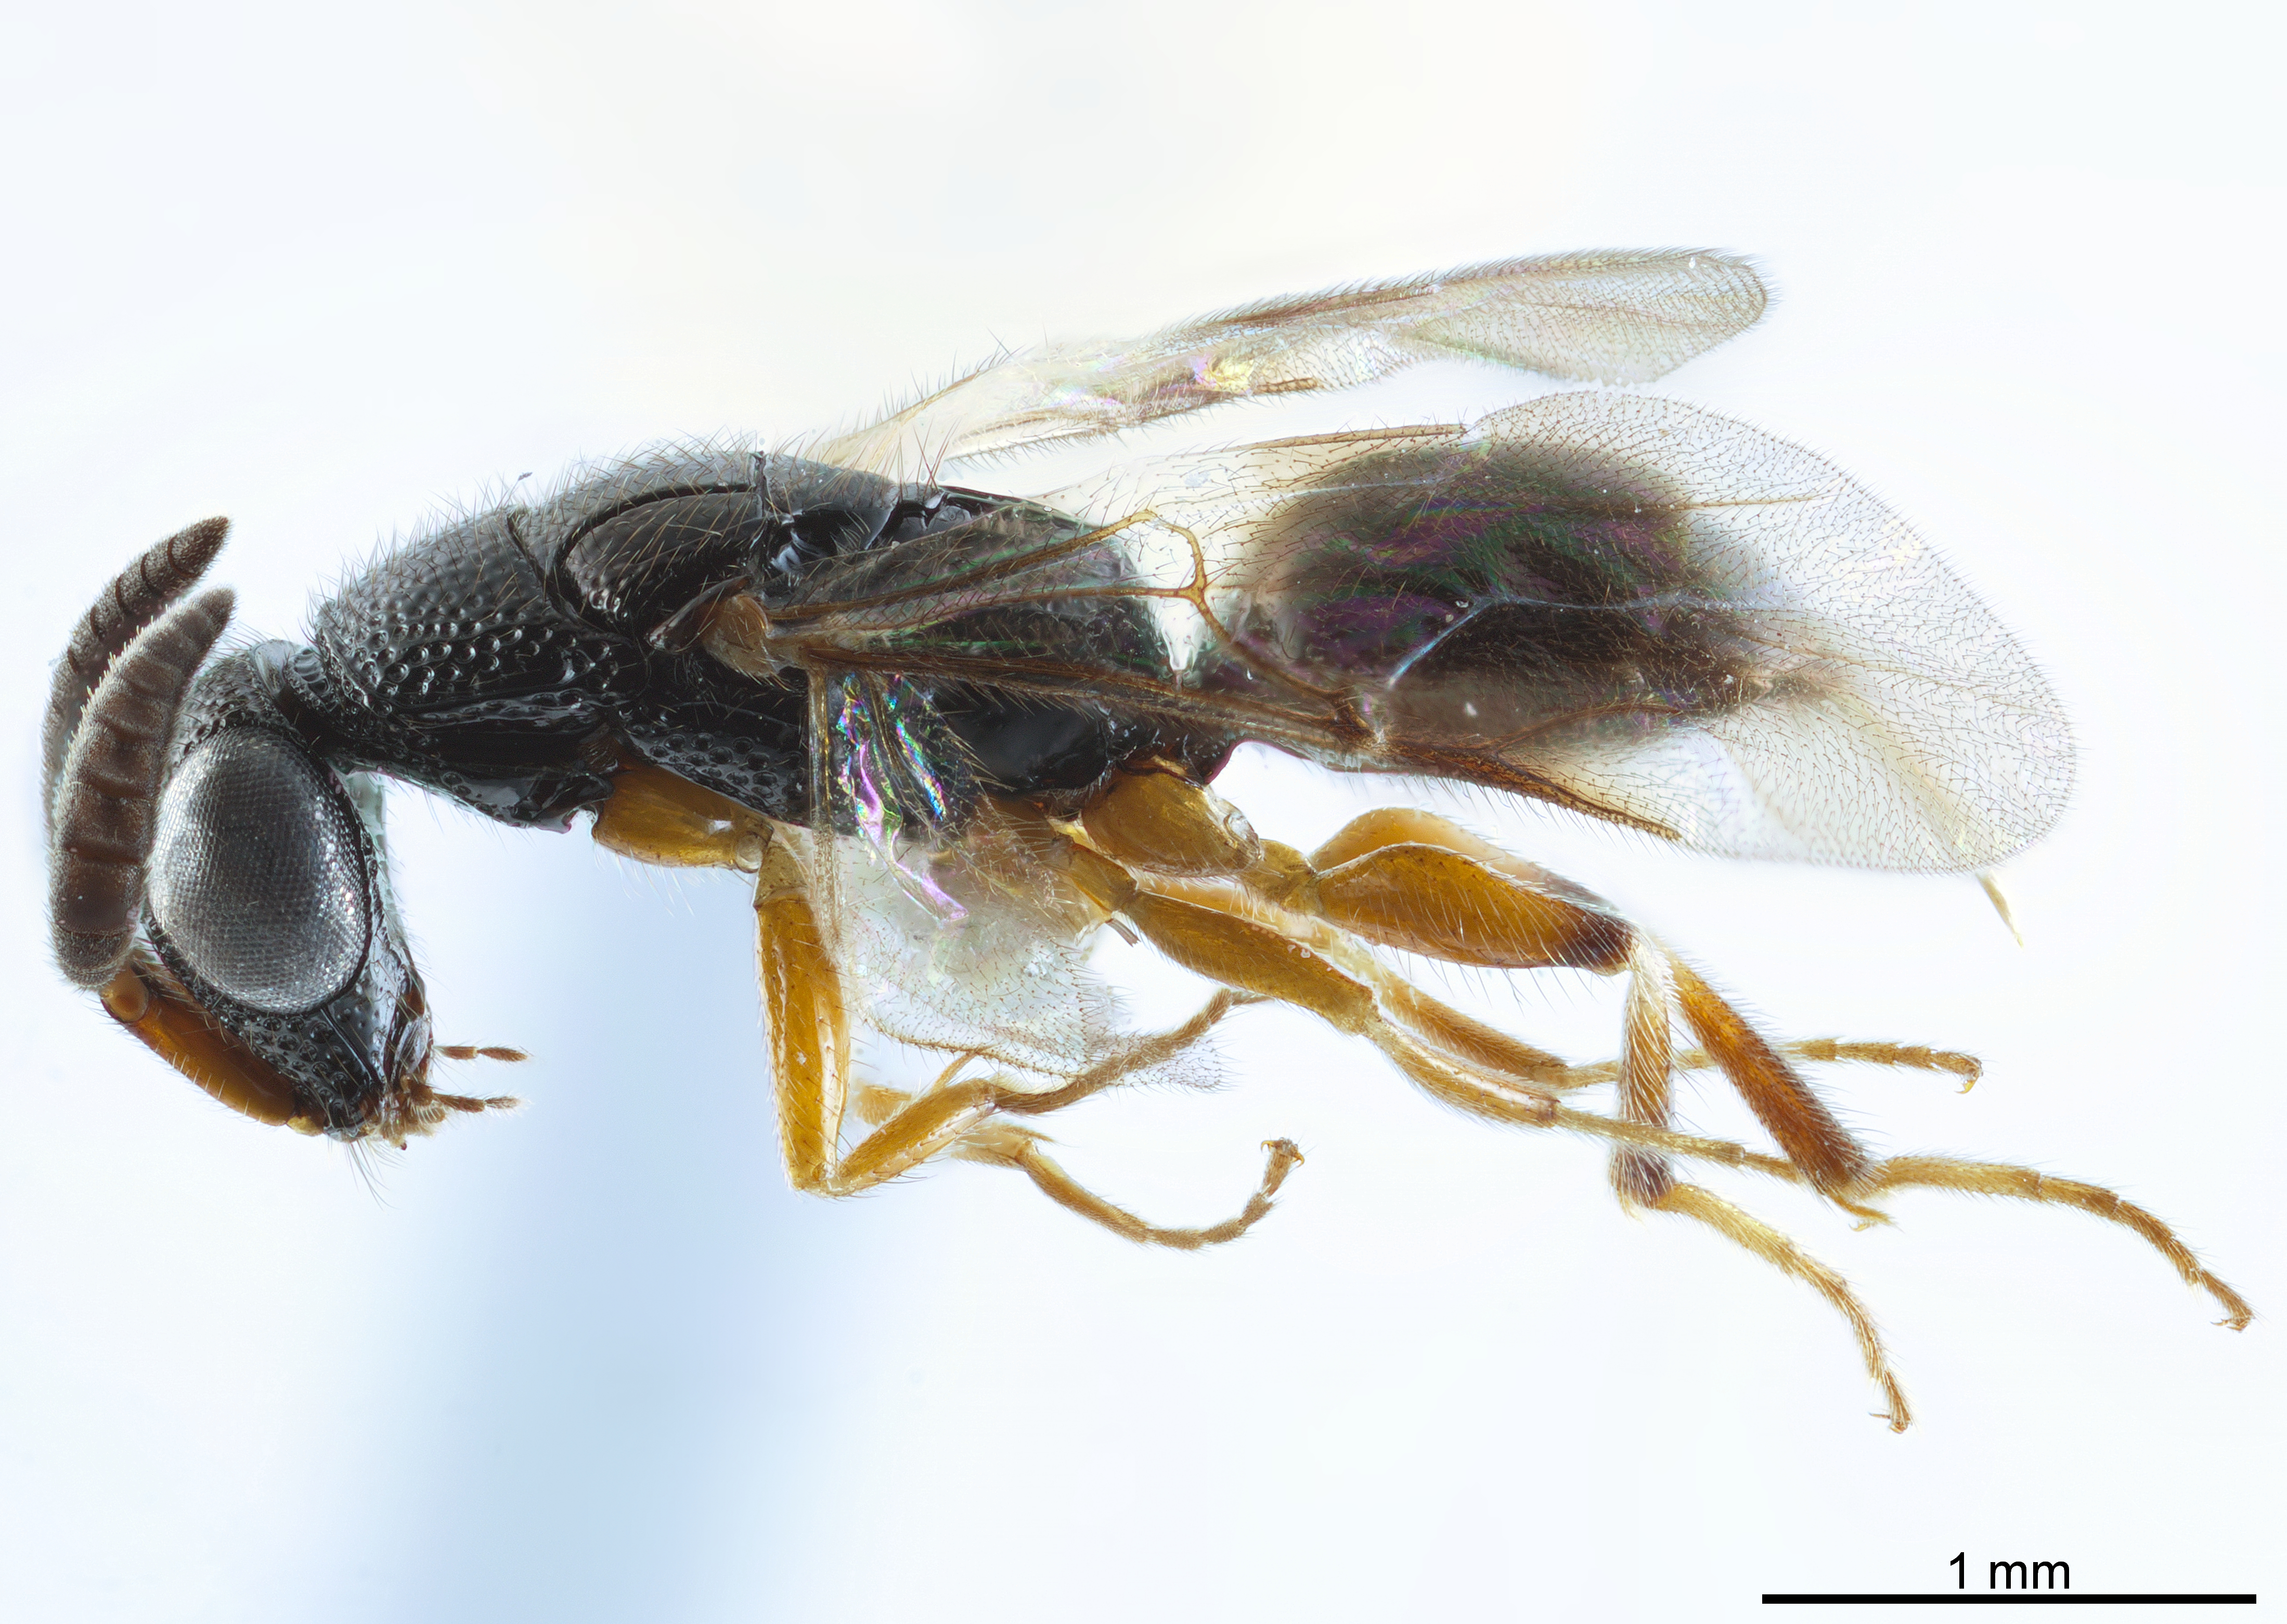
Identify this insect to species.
Adelphe paradoxa
